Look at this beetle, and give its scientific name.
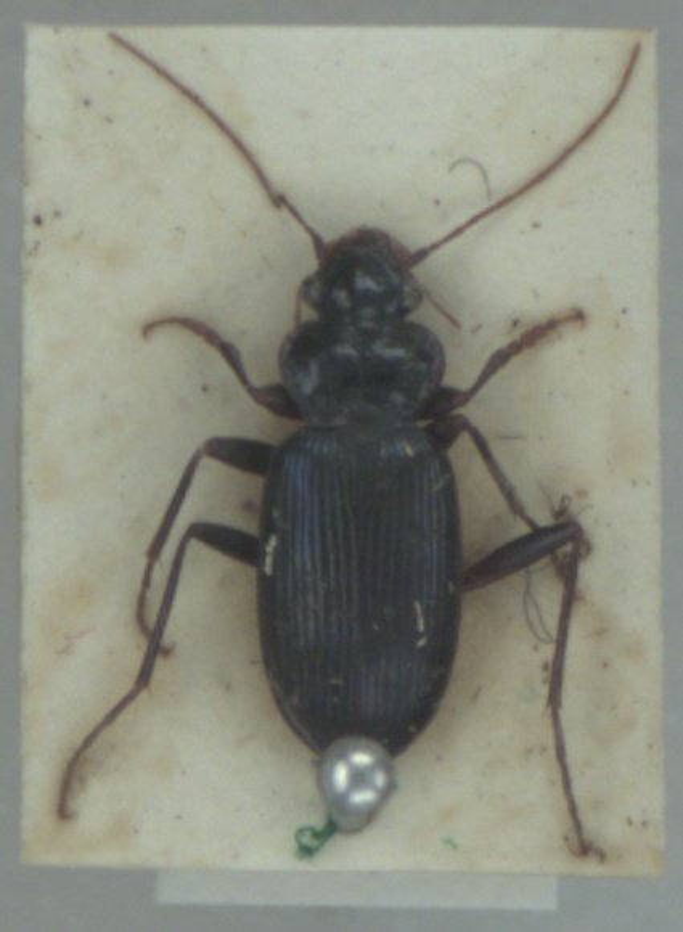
Leistus spinibarbis
